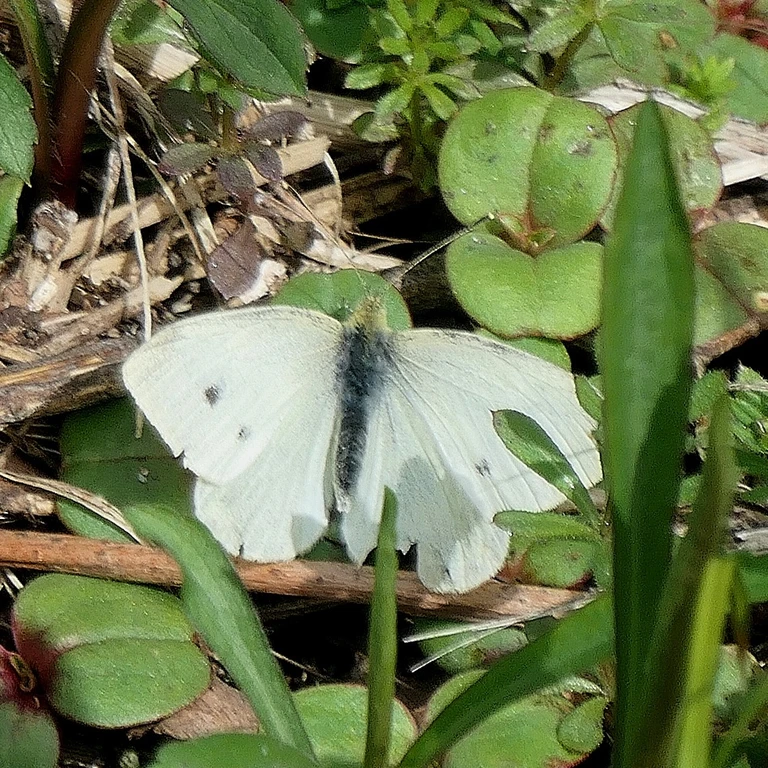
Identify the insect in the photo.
Pieris rapae
